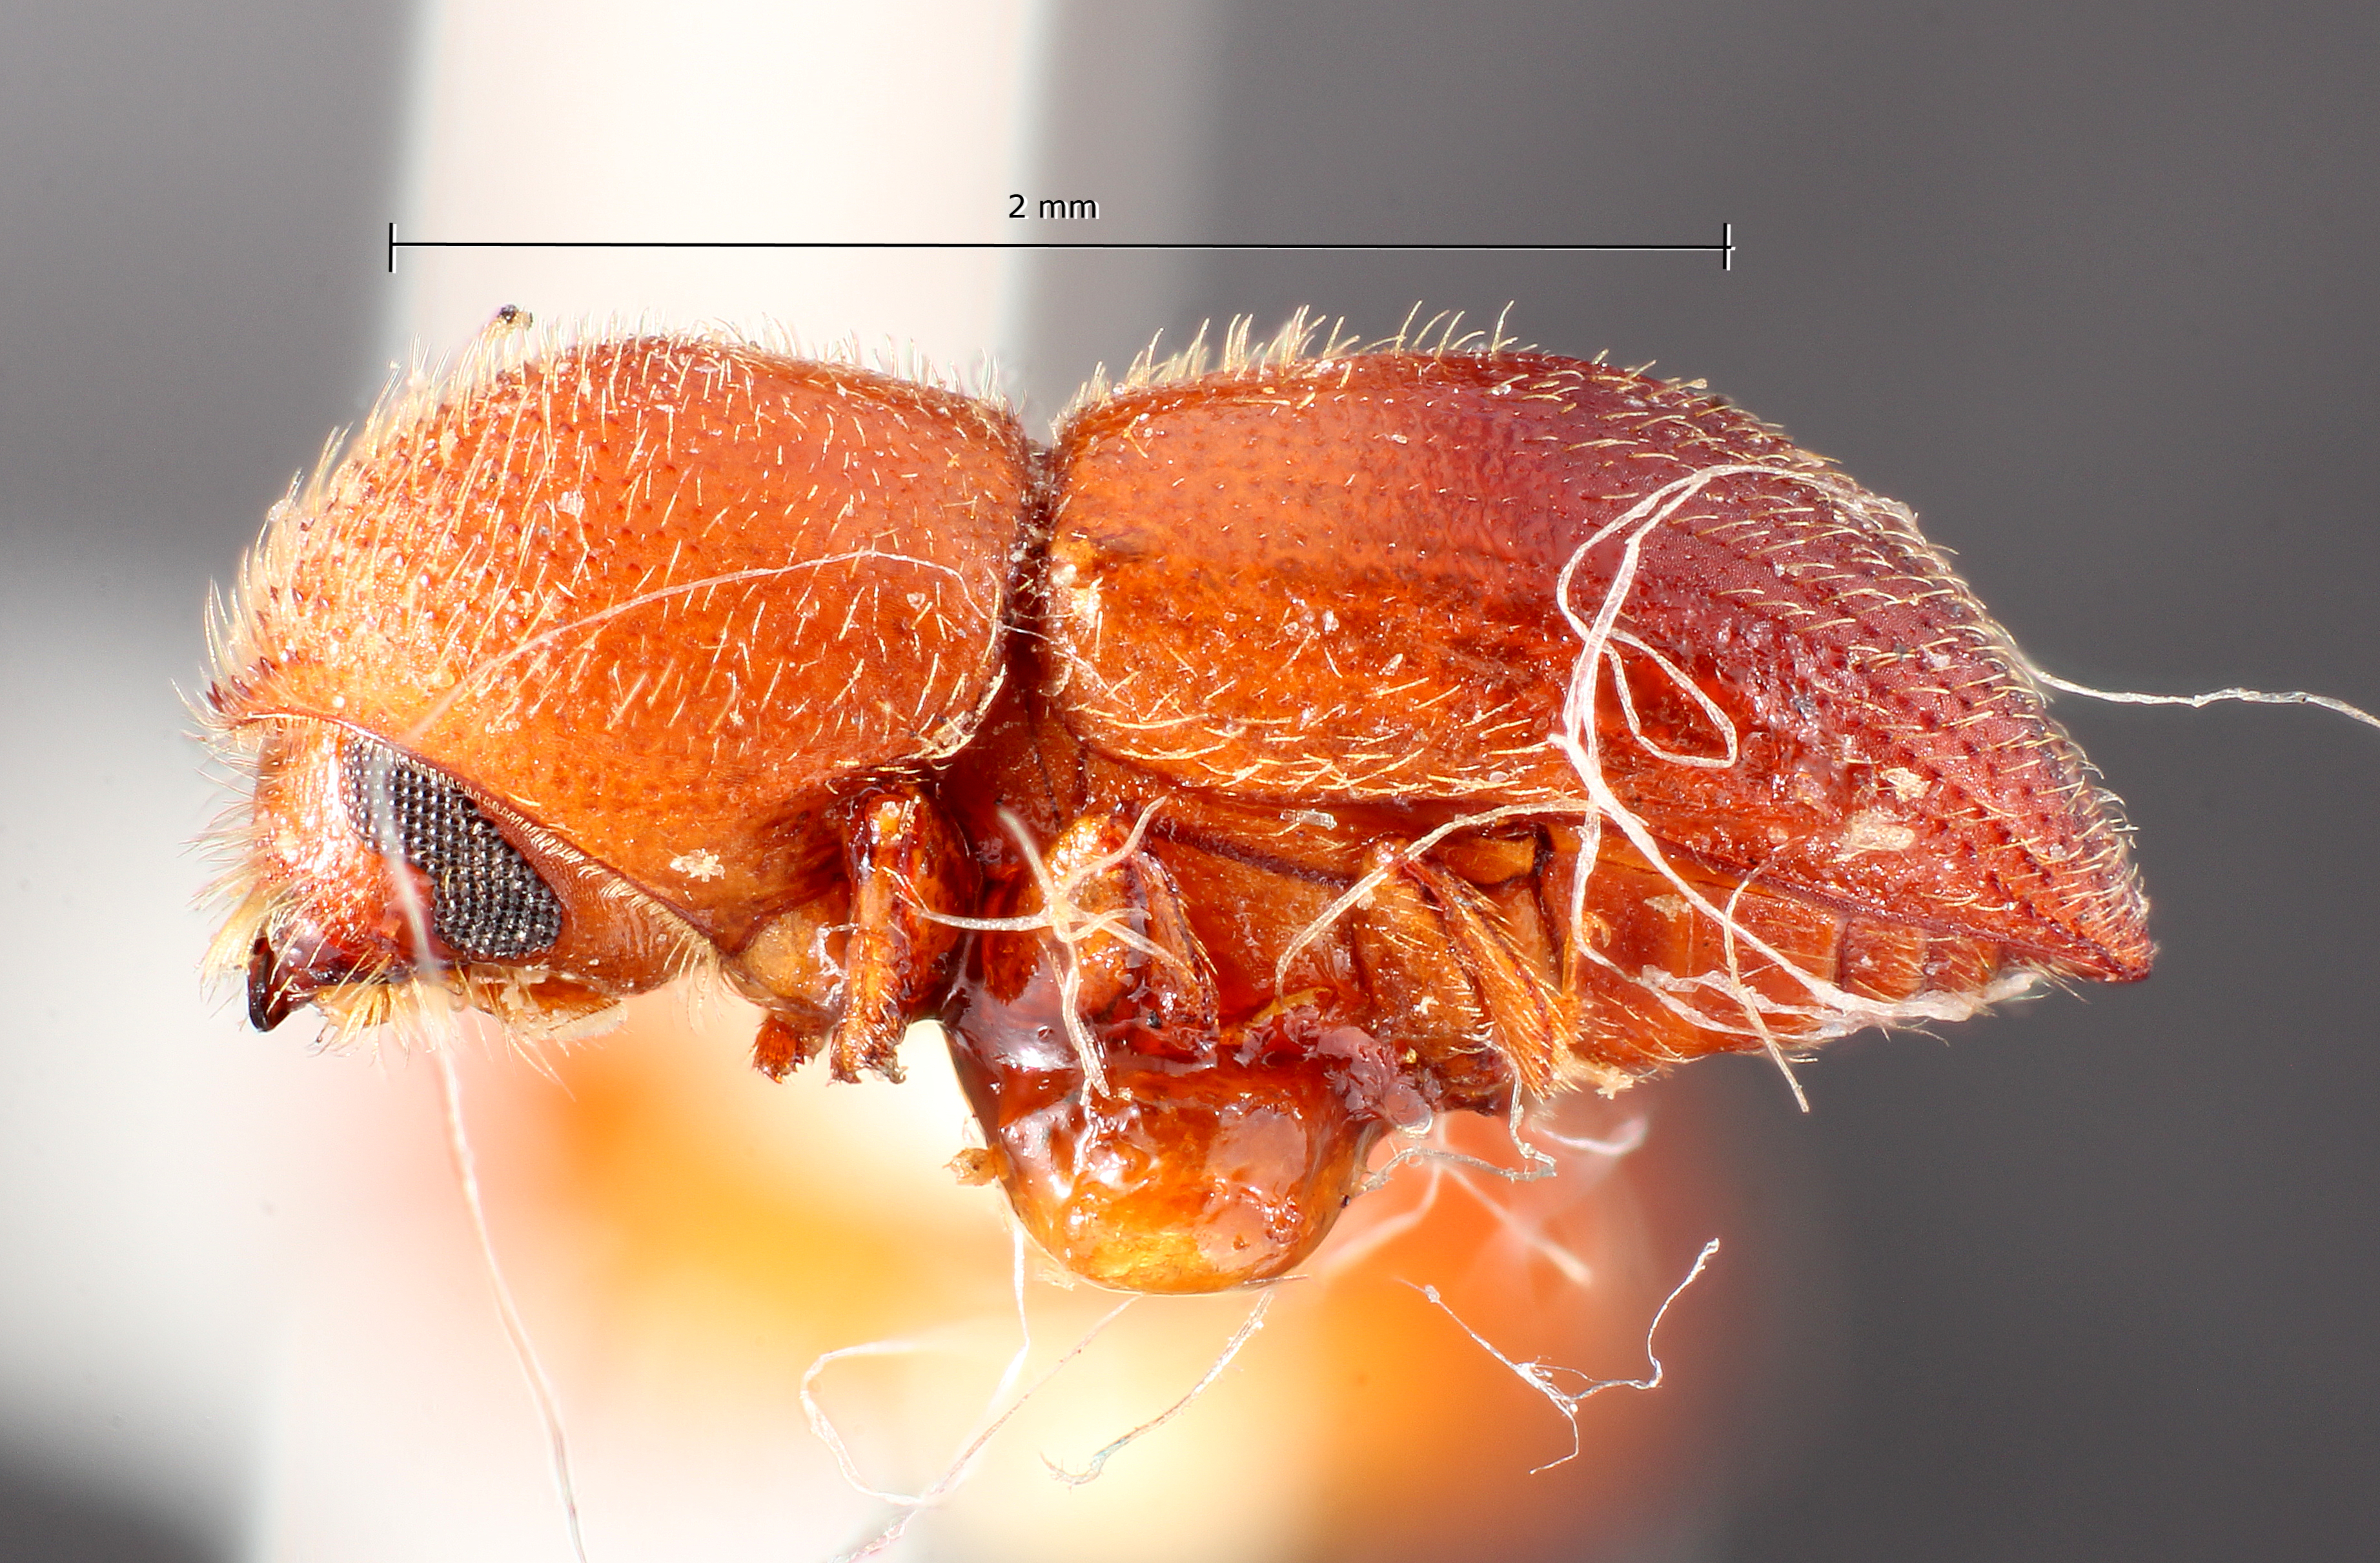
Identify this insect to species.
Dryocoetoides caracicolai
